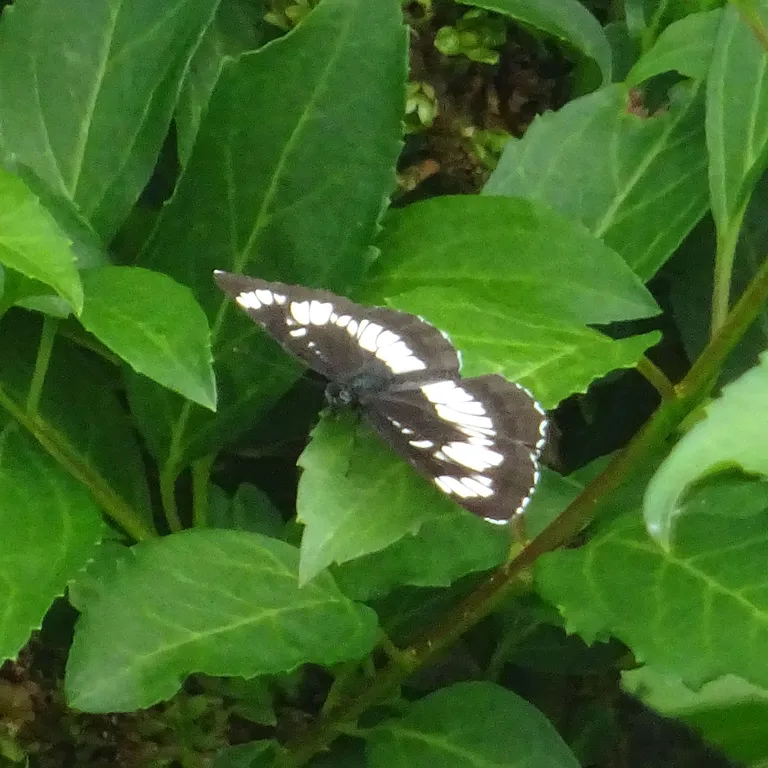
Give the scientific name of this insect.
Neptis rivularis
